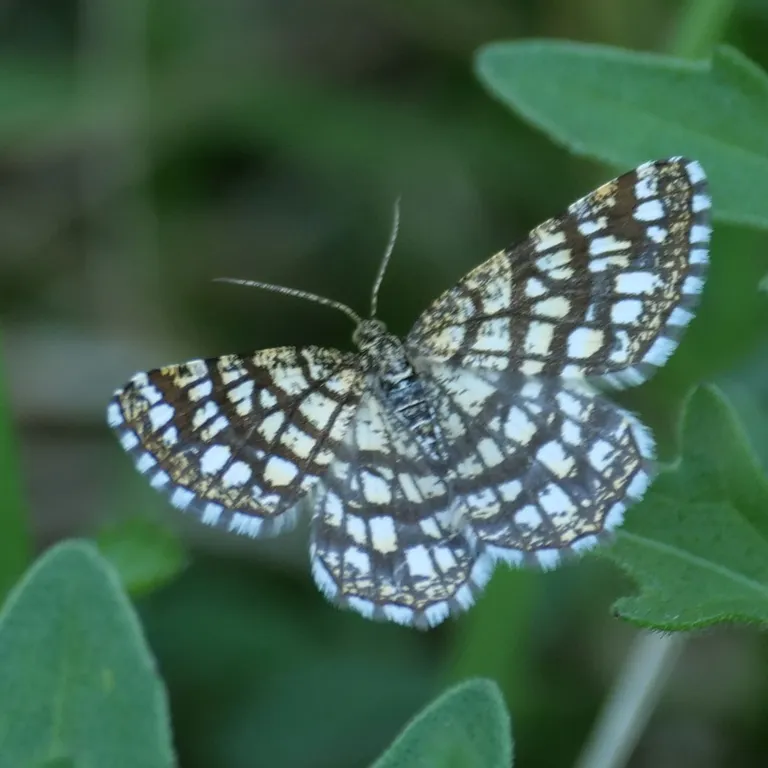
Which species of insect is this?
Chiasmia clathrata
